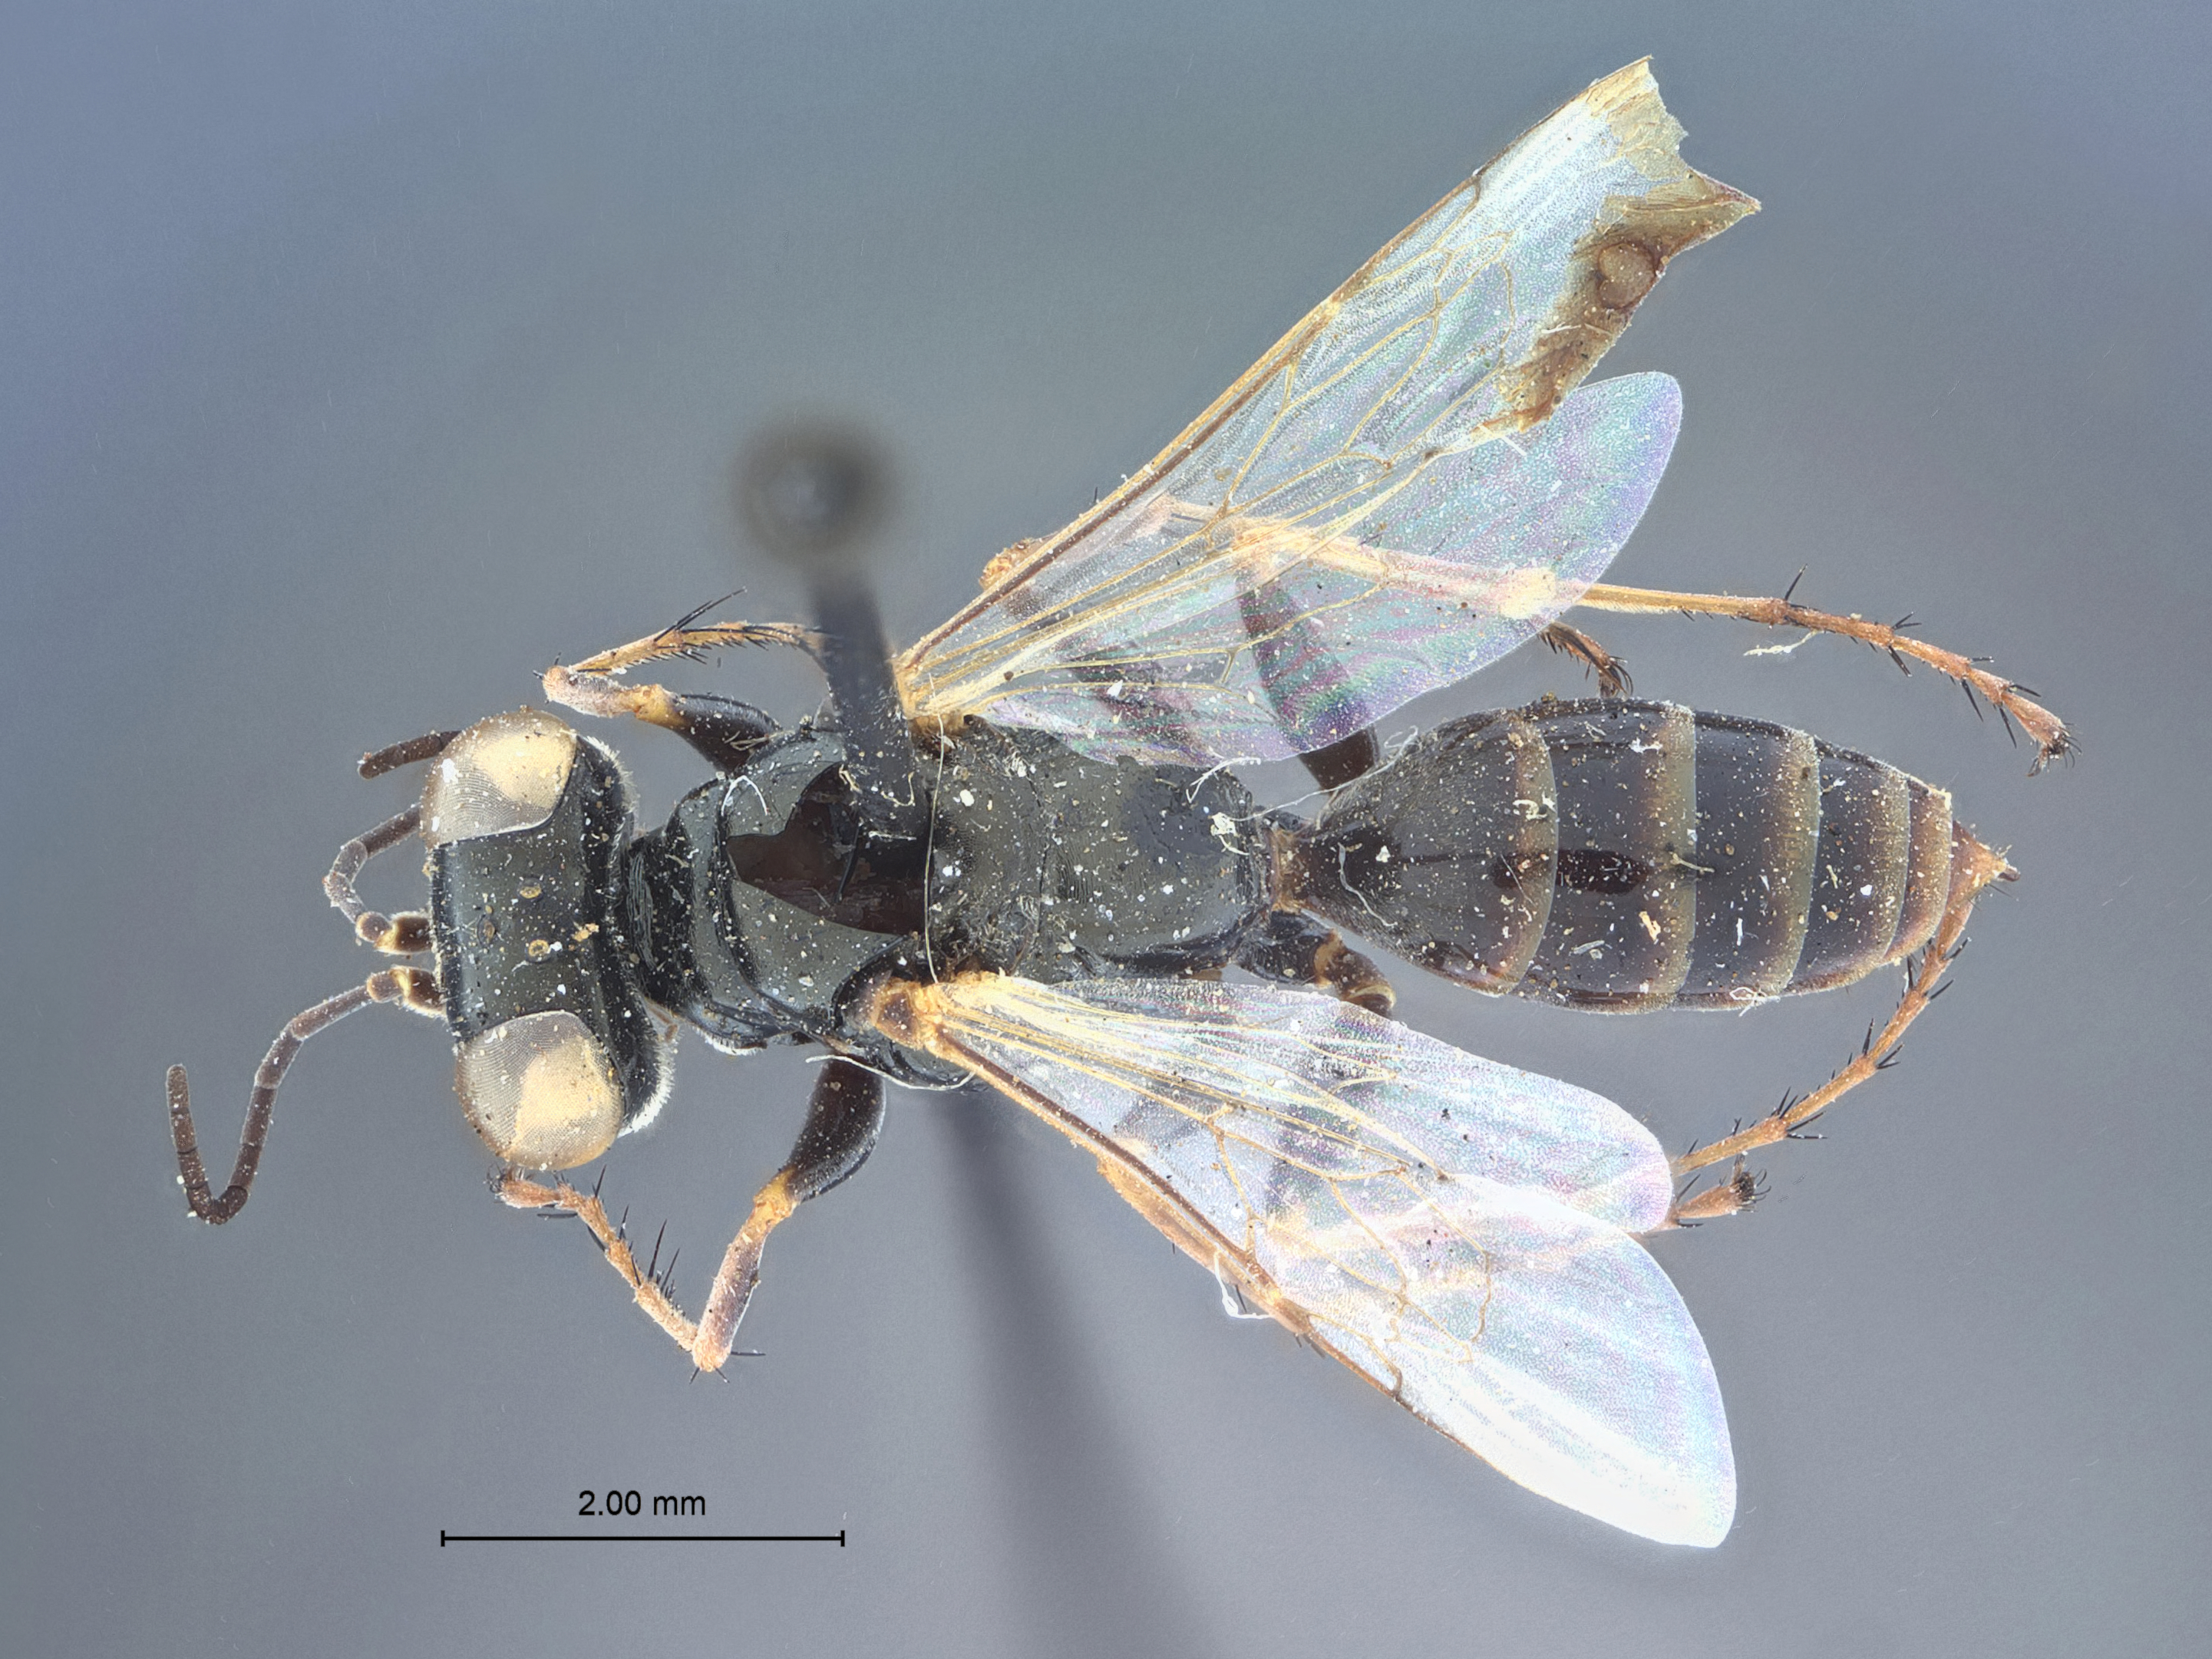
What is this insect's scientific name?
Miscophus pretiosus
